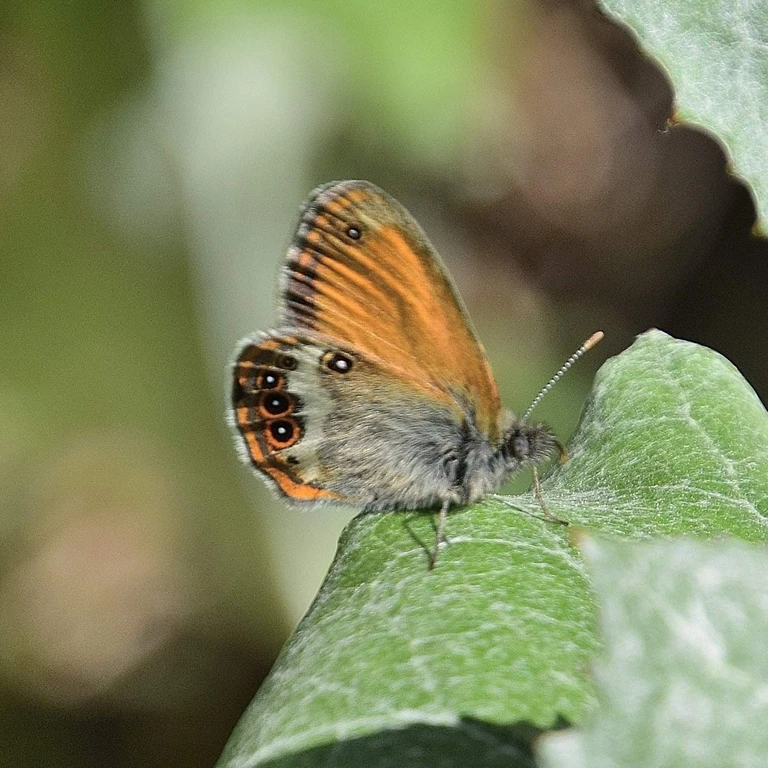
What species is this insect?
Coenonympha arcania
